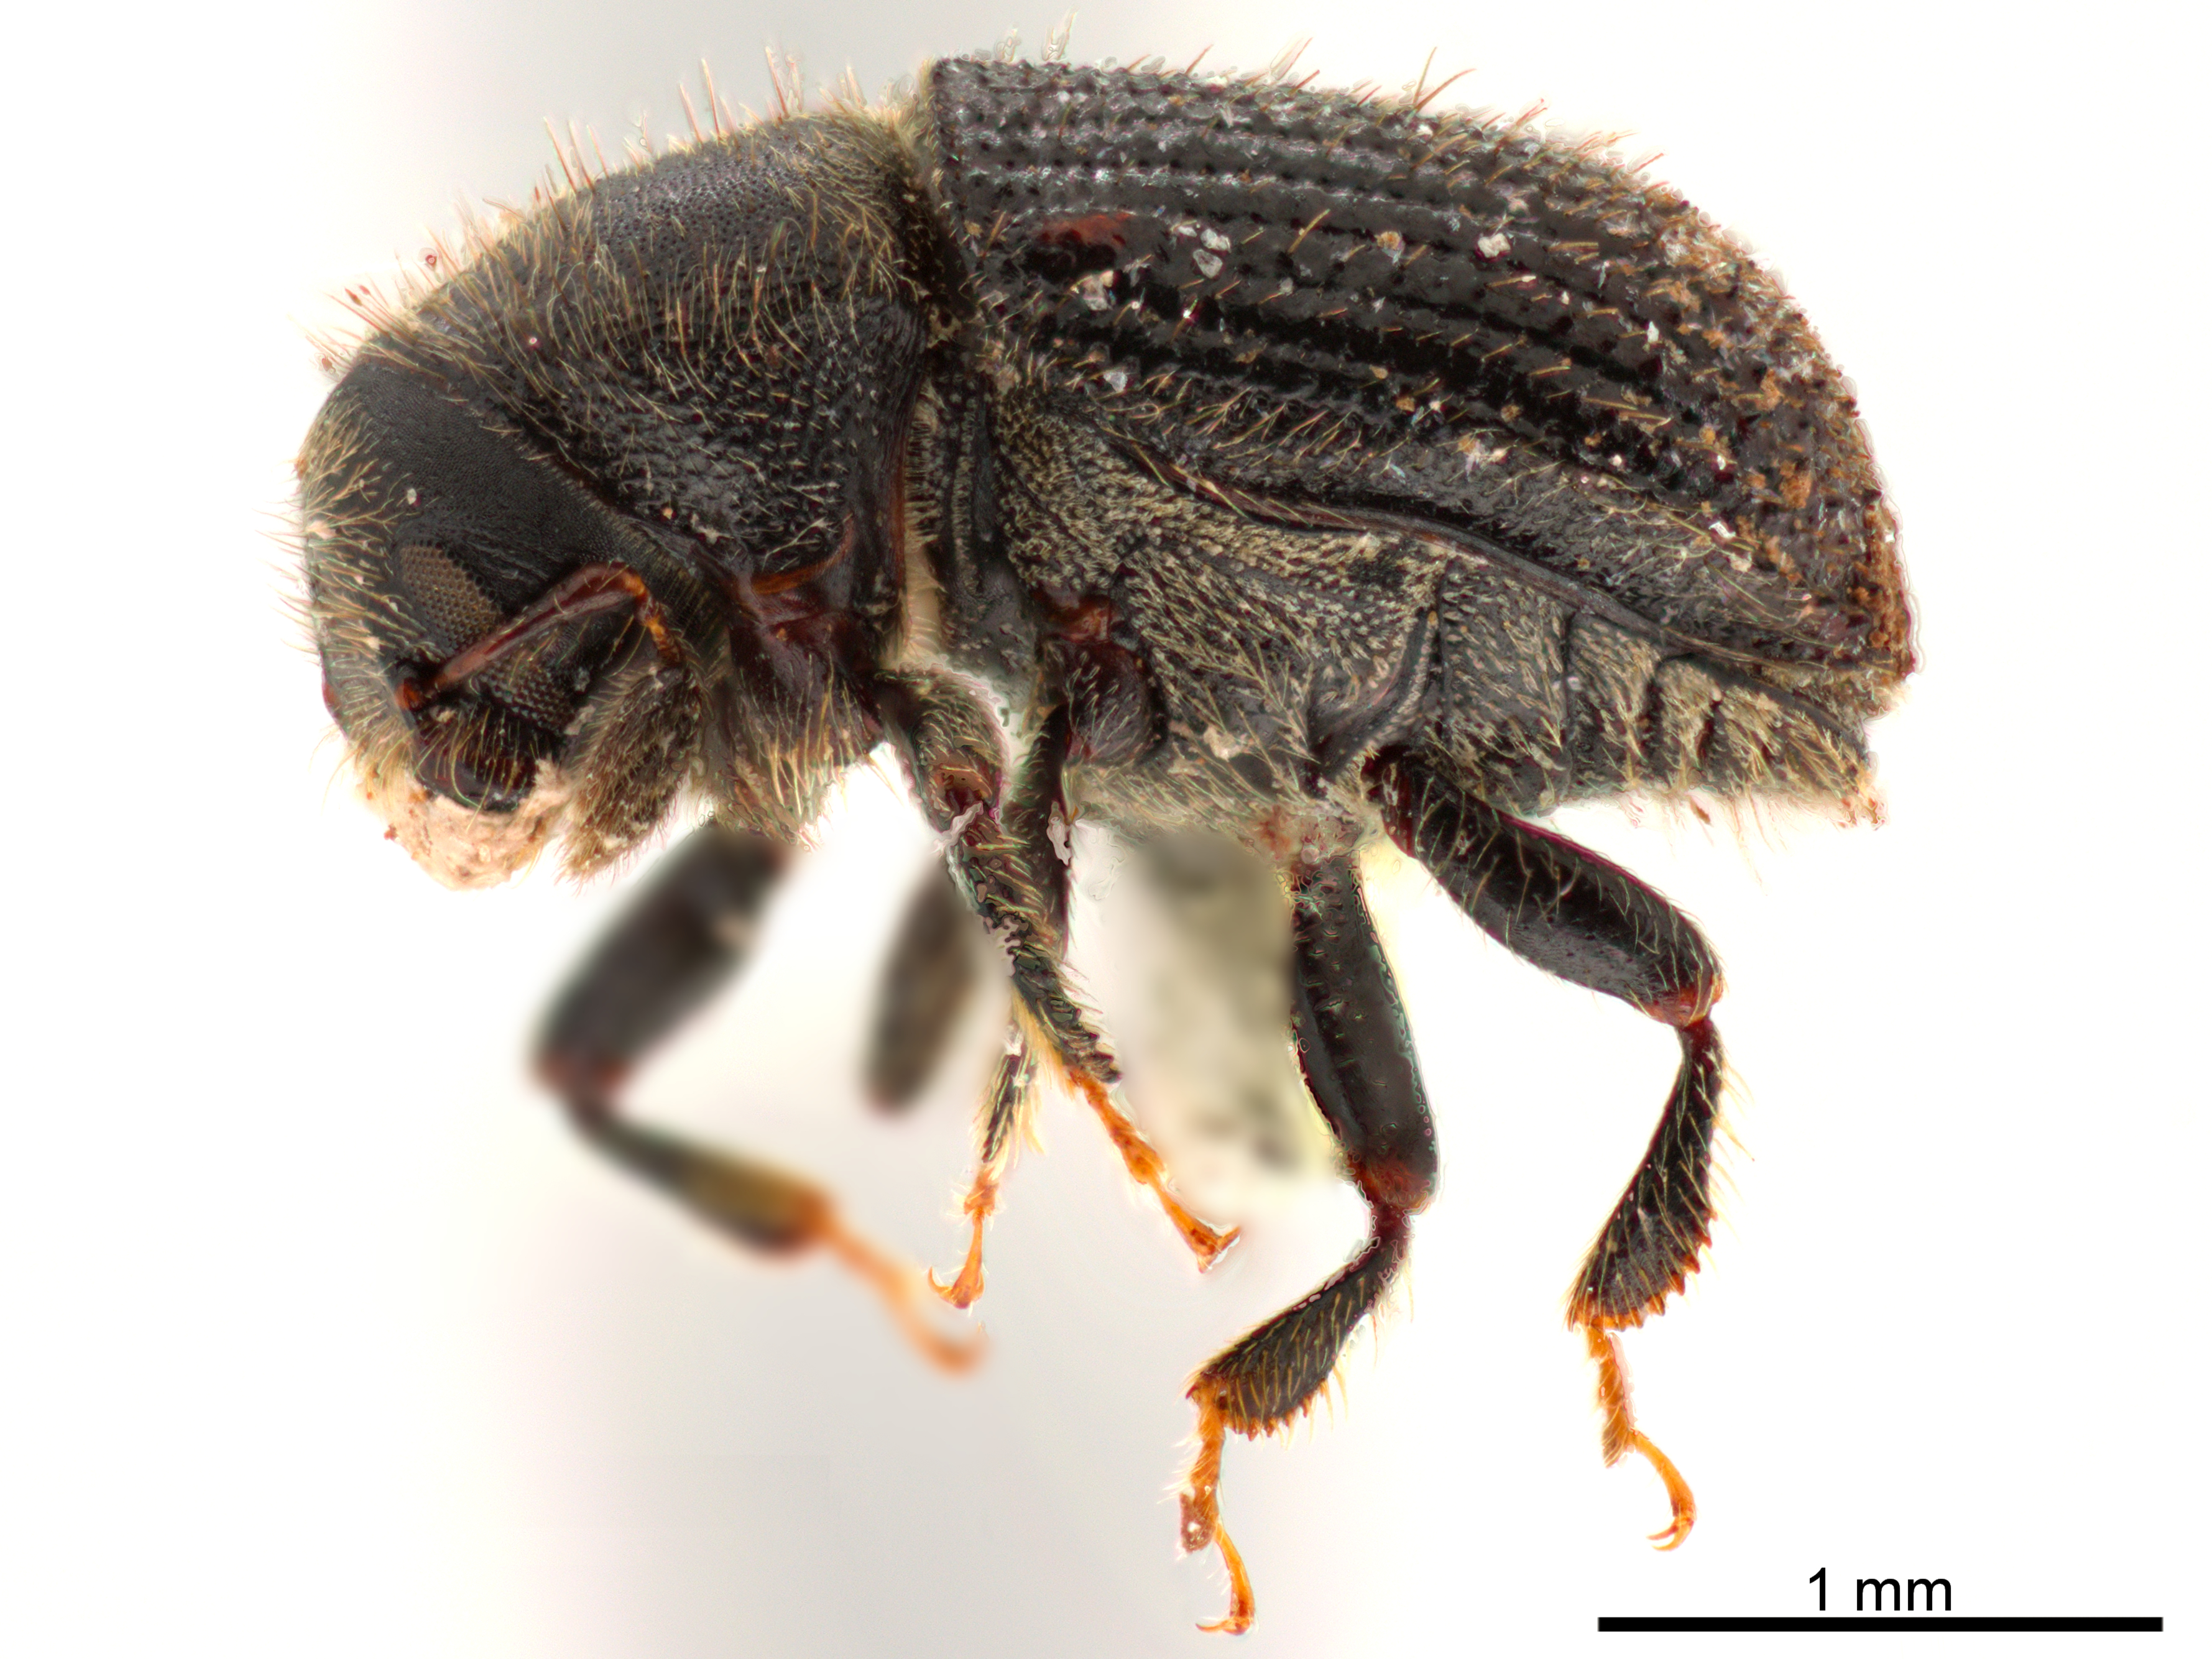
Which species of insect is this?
Phloeotribus collaris
